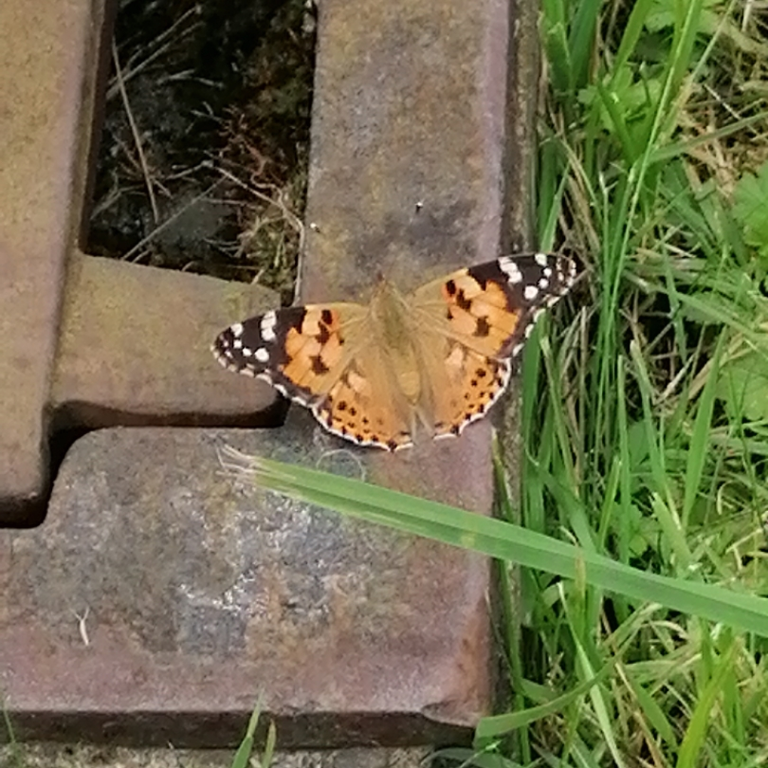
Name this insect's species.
Vanessa cardui
